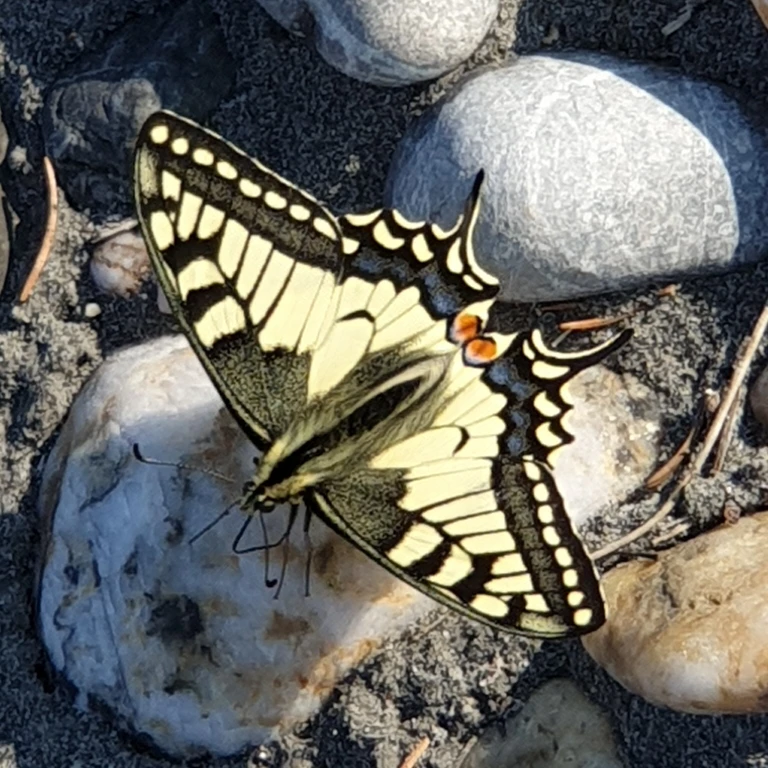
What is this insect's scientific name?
Papilio machaon
